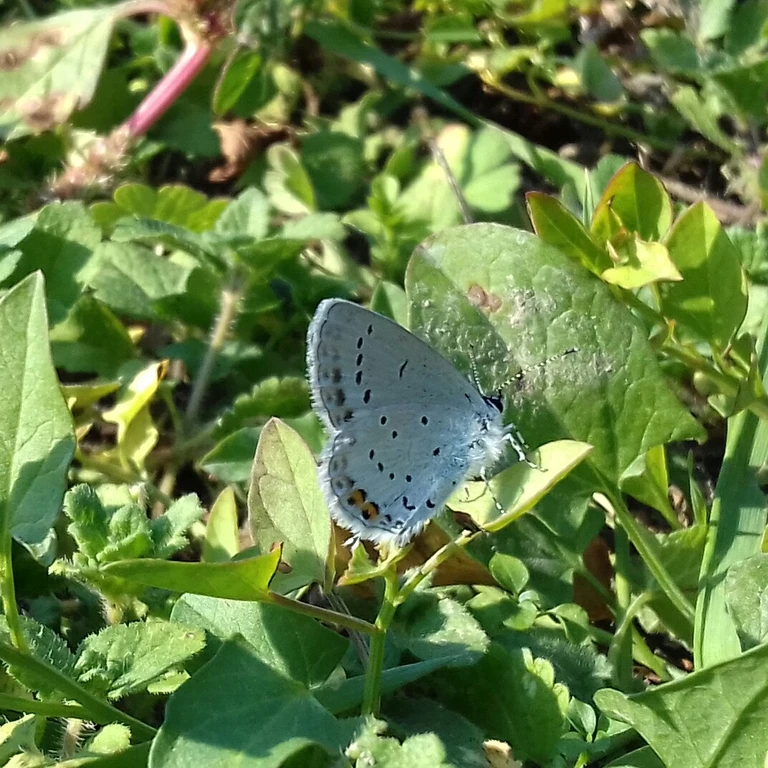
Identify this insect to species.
Cupido argiades (also Elkalyce argiades)
